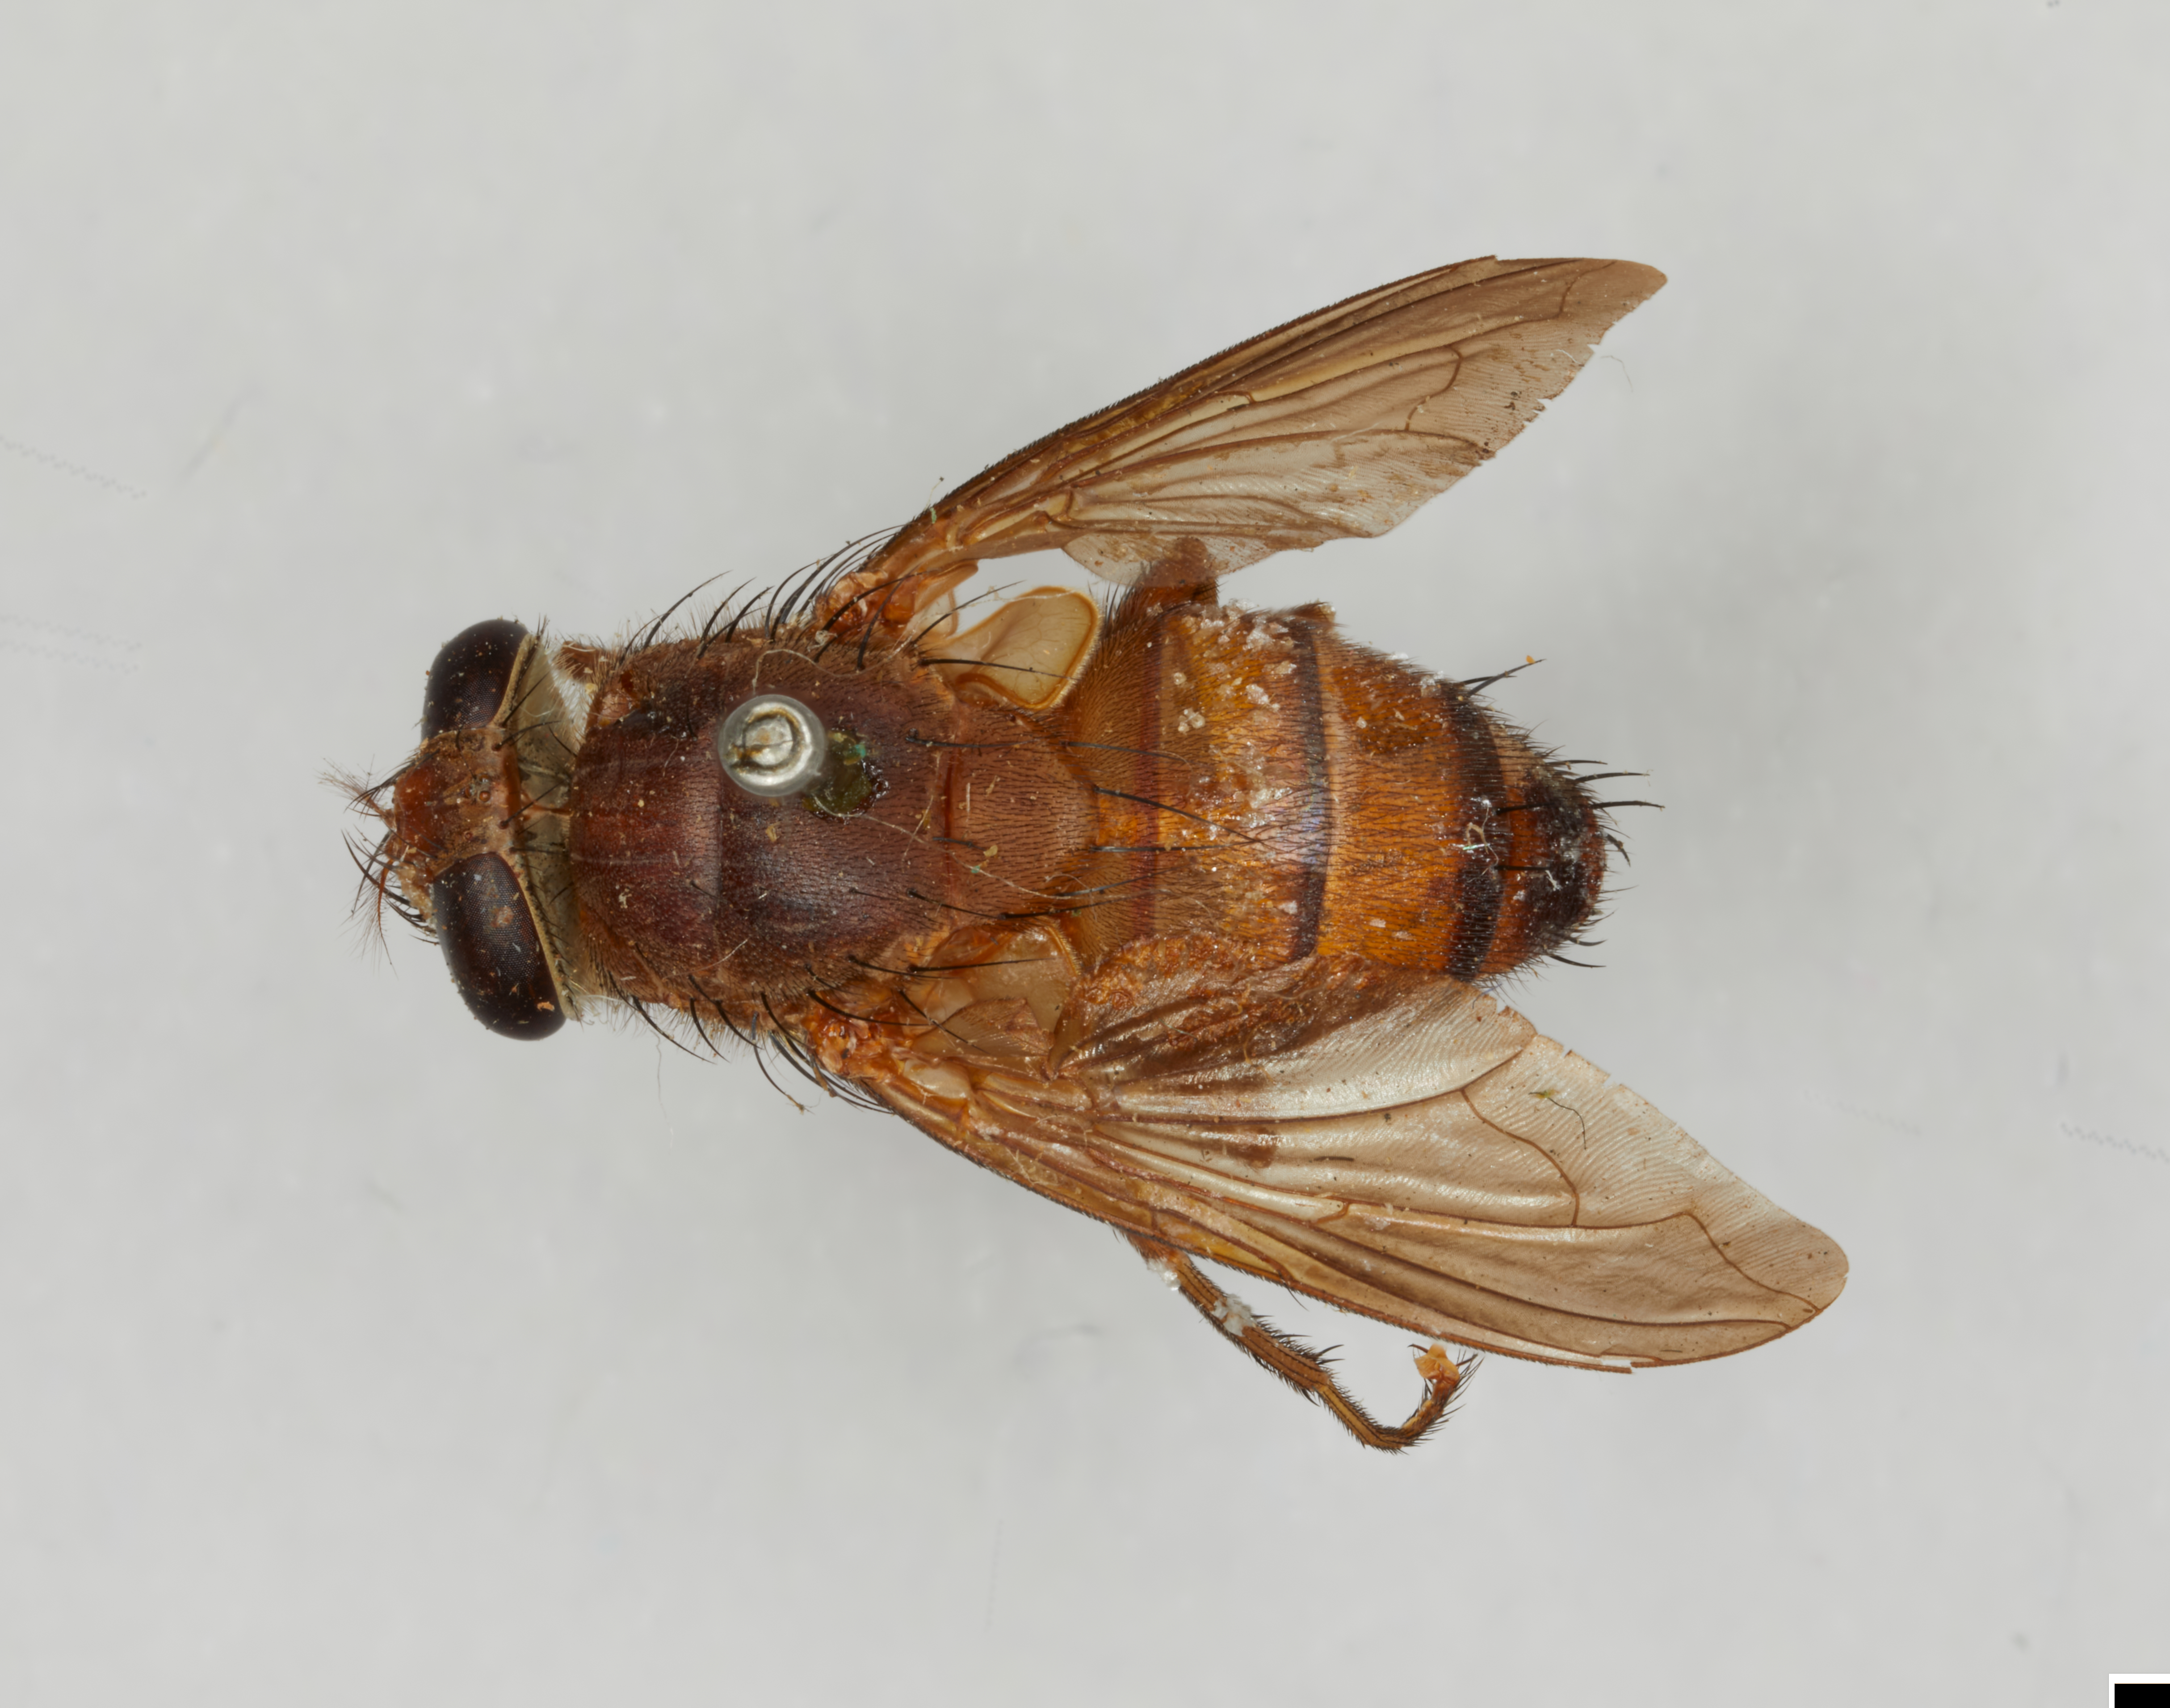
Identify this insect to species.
Bengalia recurva
